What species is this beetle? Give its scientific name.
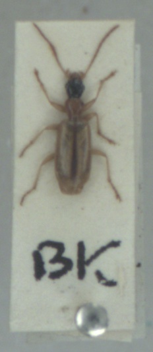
Demetrias atricapillus
